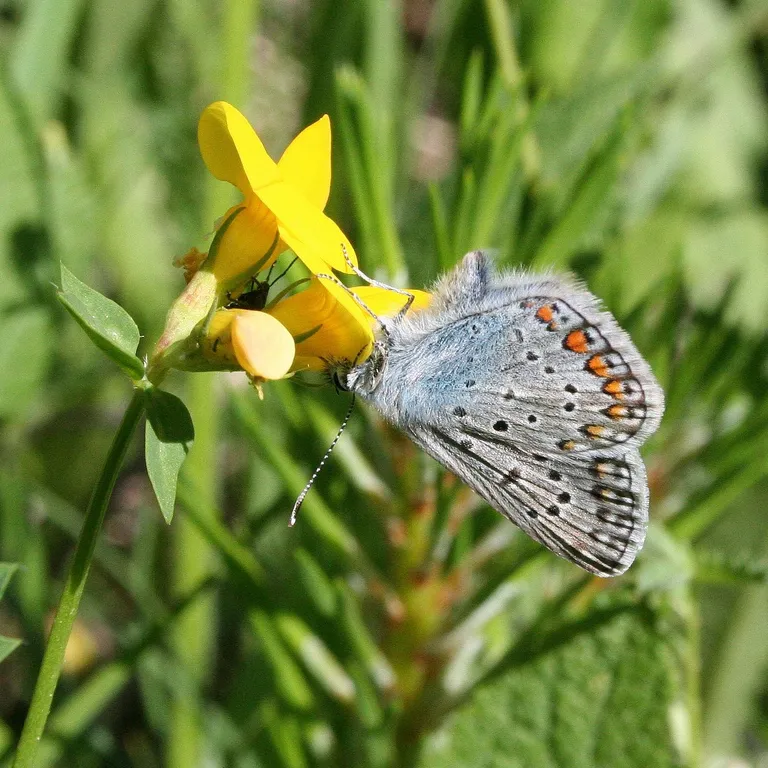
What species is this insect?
Polyommatus icarus
